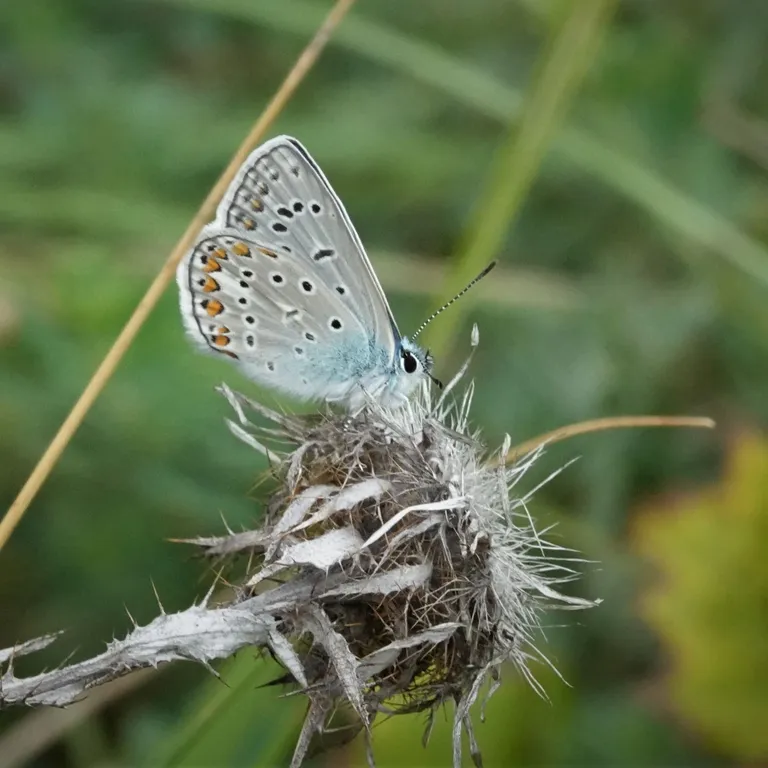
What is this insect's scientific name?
Polyommatus icarus
